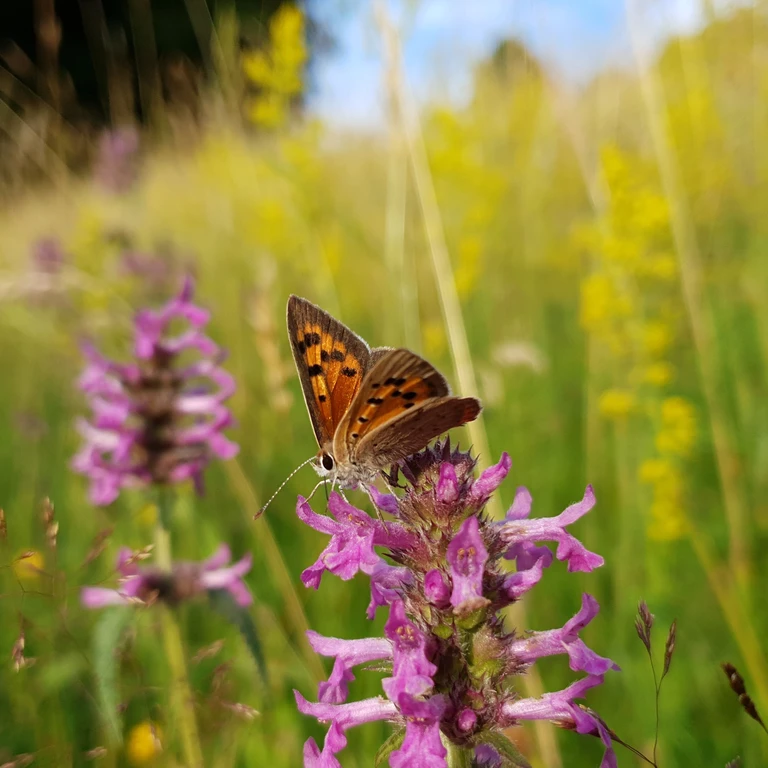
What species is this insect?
Lycaena phlaeas
